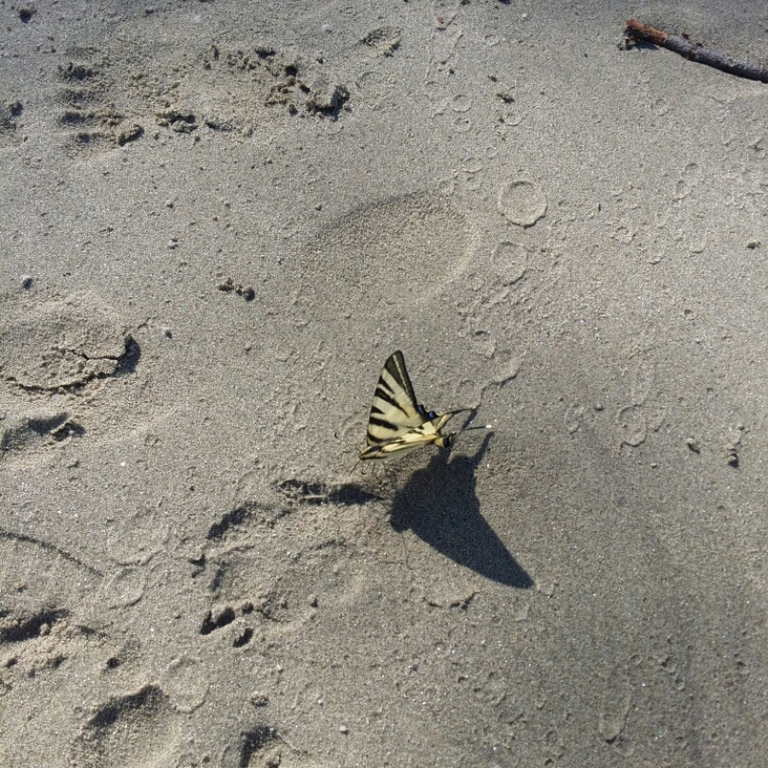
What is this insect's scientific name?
Iphiclides podalirius
